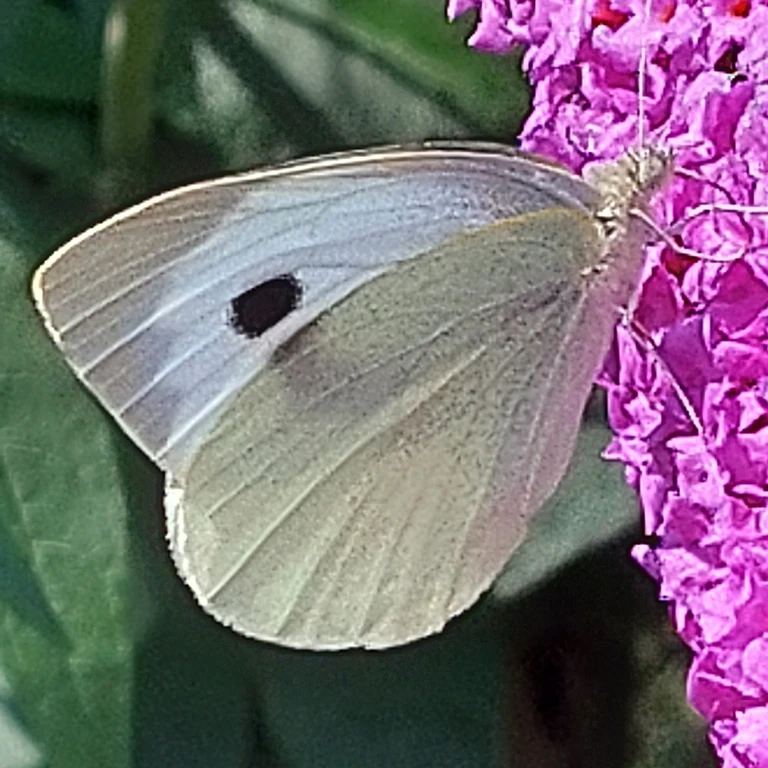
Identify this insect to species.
Pieris brassicae
